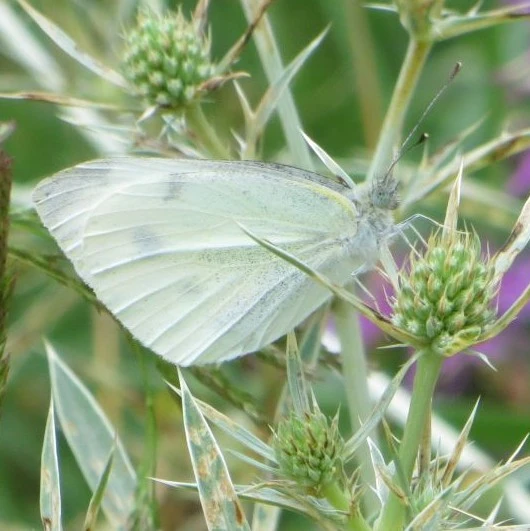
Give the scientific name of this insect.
Pieris rapae
